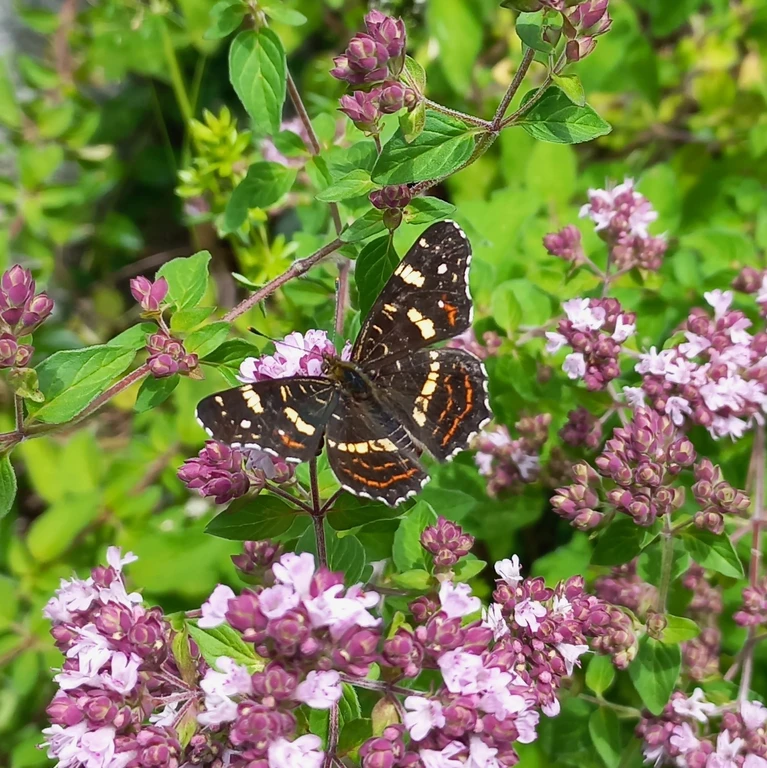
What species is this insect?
Araschnia levana
